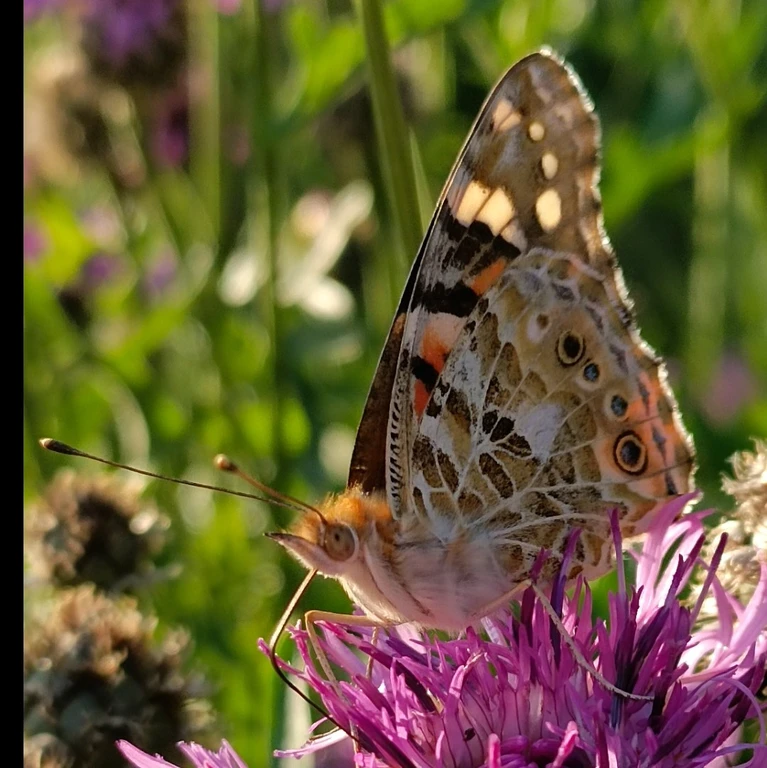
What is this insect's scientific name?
Vanessa cardui
